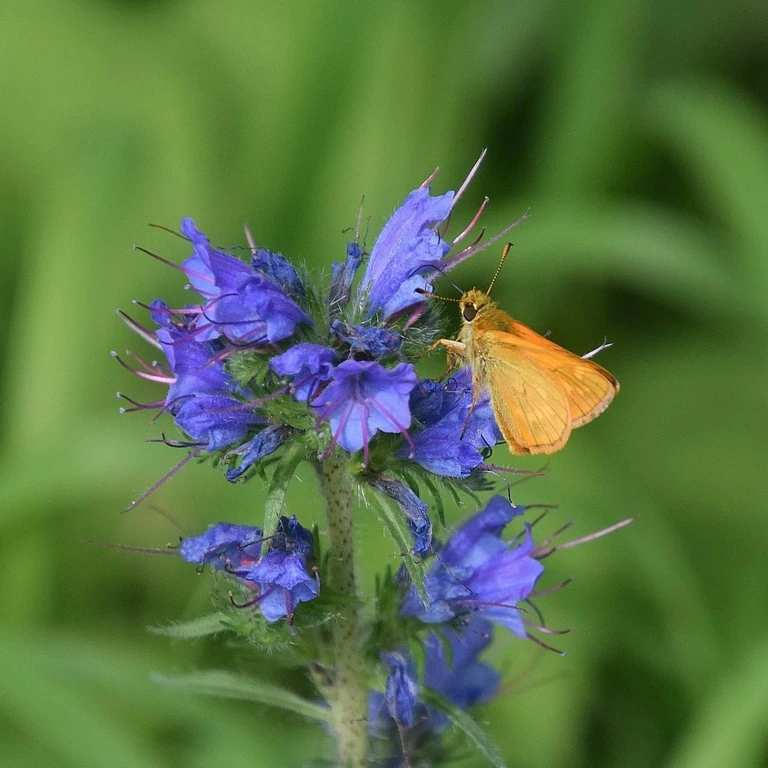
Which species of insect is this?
Ochlodes sylvanus (also Ochlodes venata)
